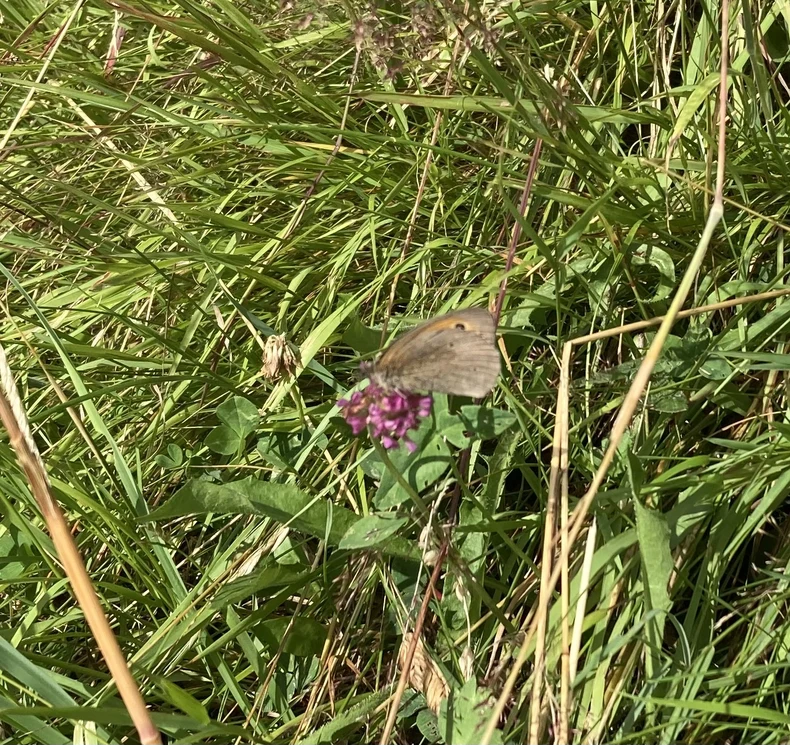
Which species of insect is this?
Maniola jurtina
